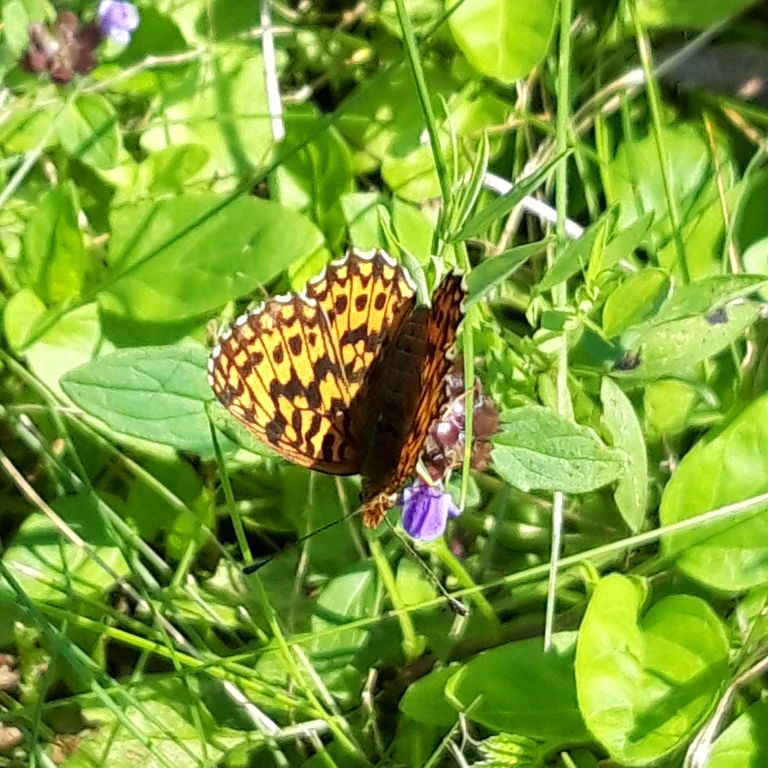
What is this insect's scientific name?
Boloria dia
